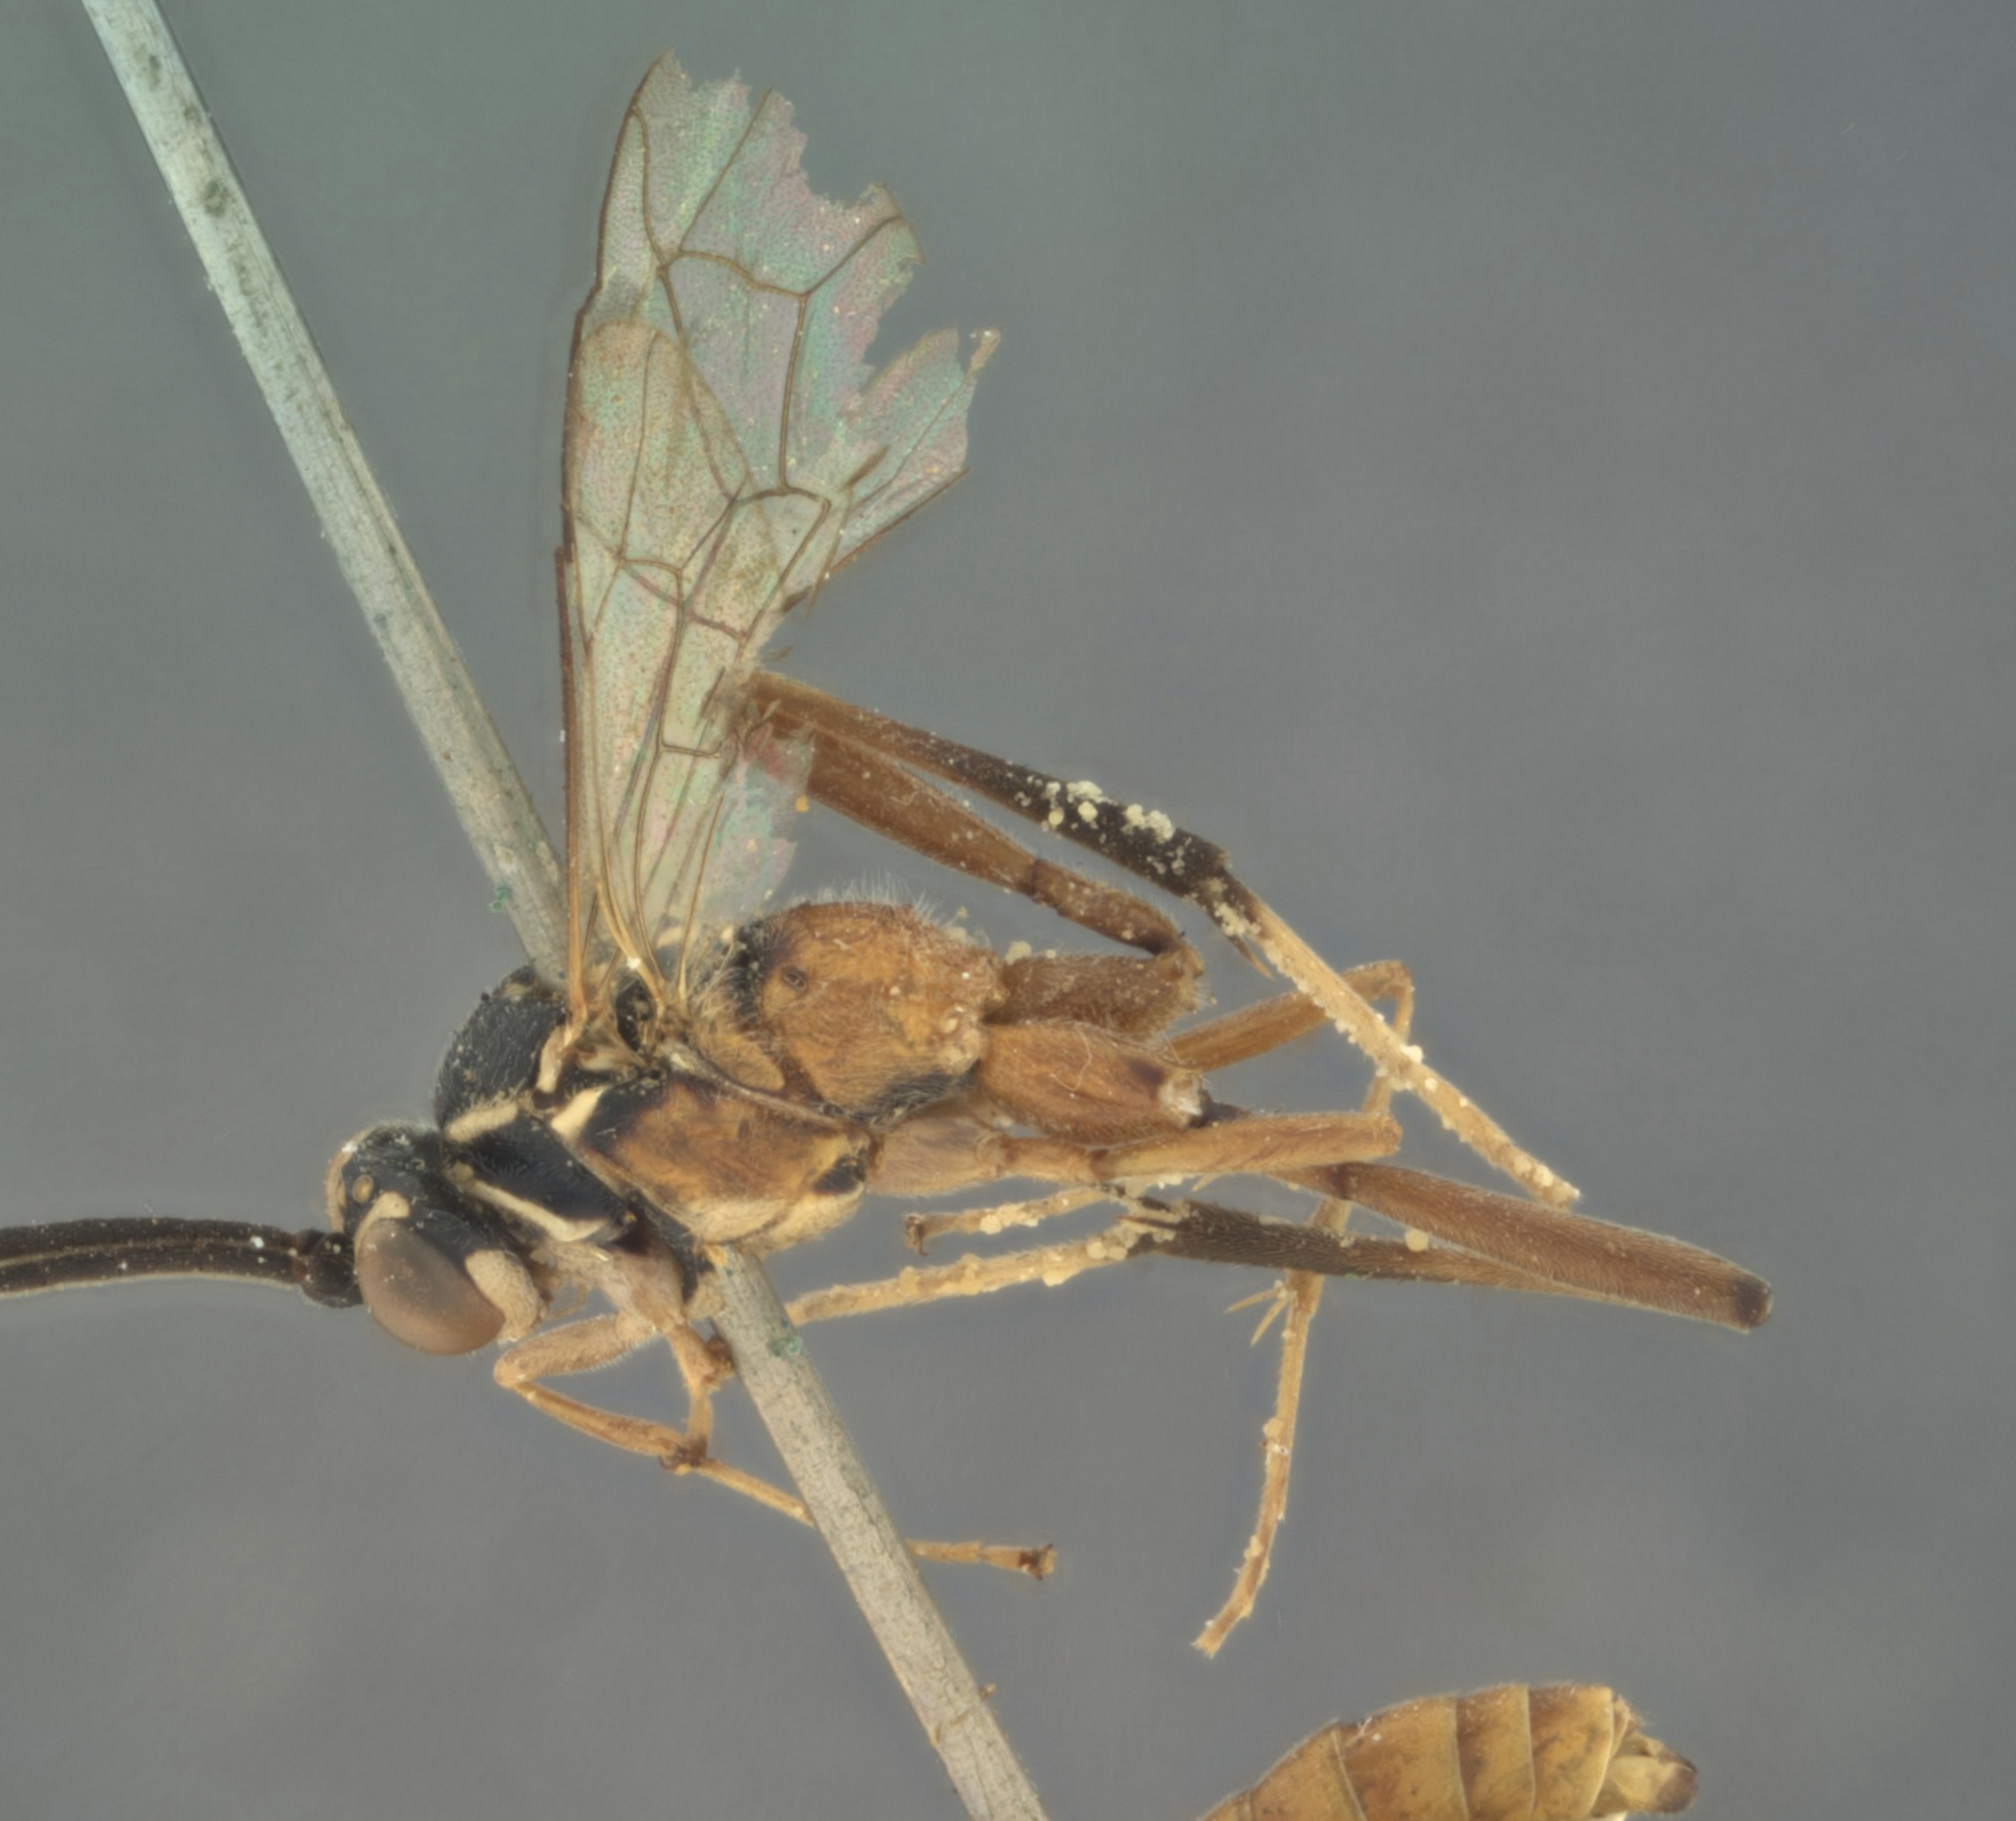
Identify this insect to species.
Mesostenus erythrogaster
